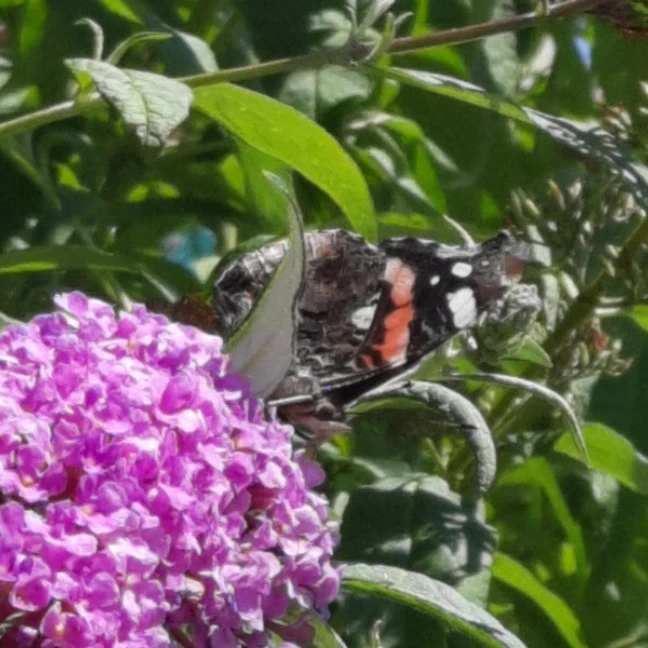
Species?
Vanessa atalanta
